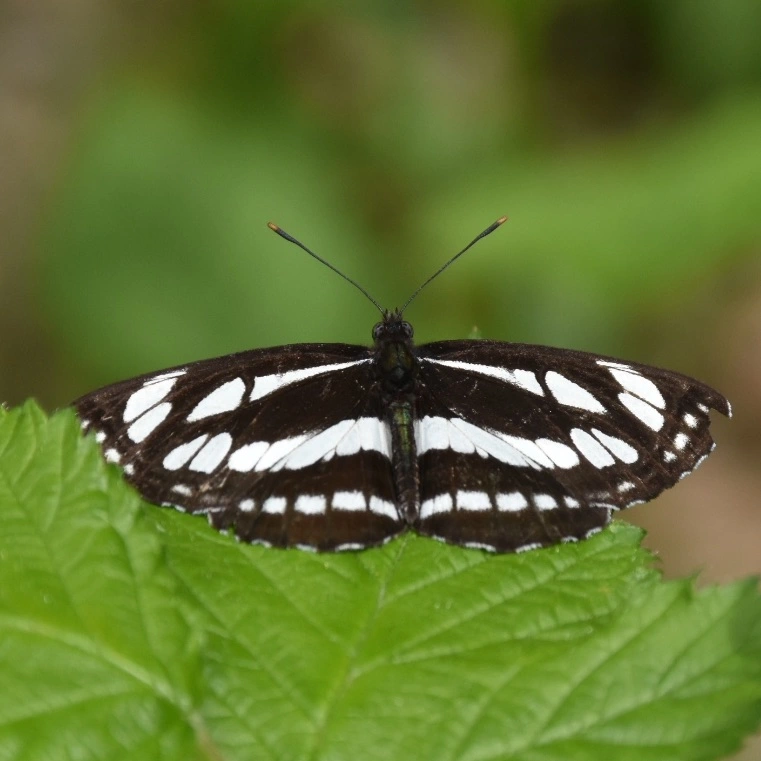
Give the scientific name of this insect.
Neptis sappho
